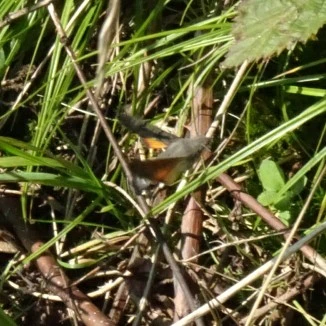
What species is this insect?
Macroglossum stellatarum
